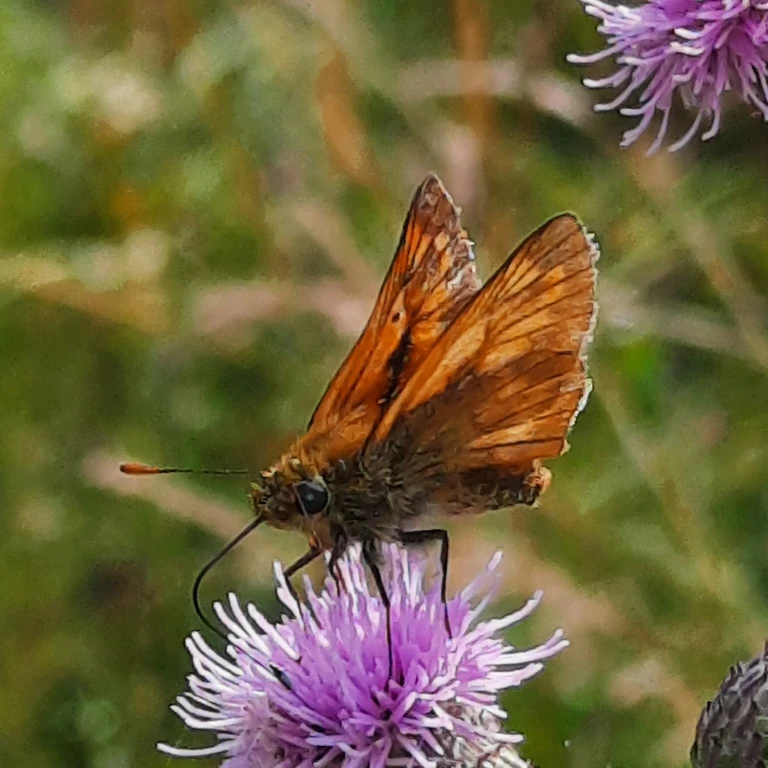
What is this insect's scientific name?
Ochlodes sylvanus (also Ochlodes venata)
